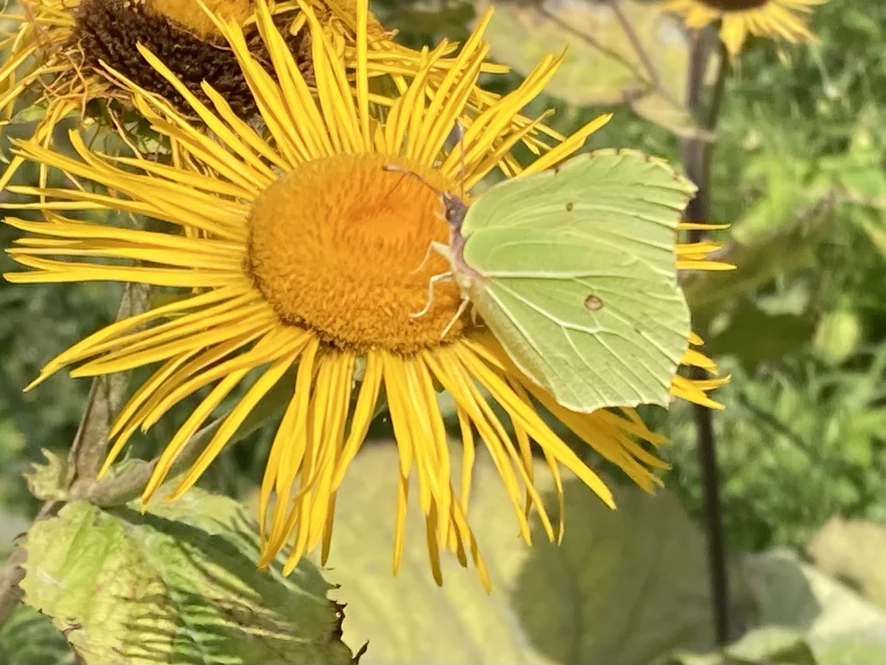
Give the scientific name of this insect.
Gonepteryx rhamni
